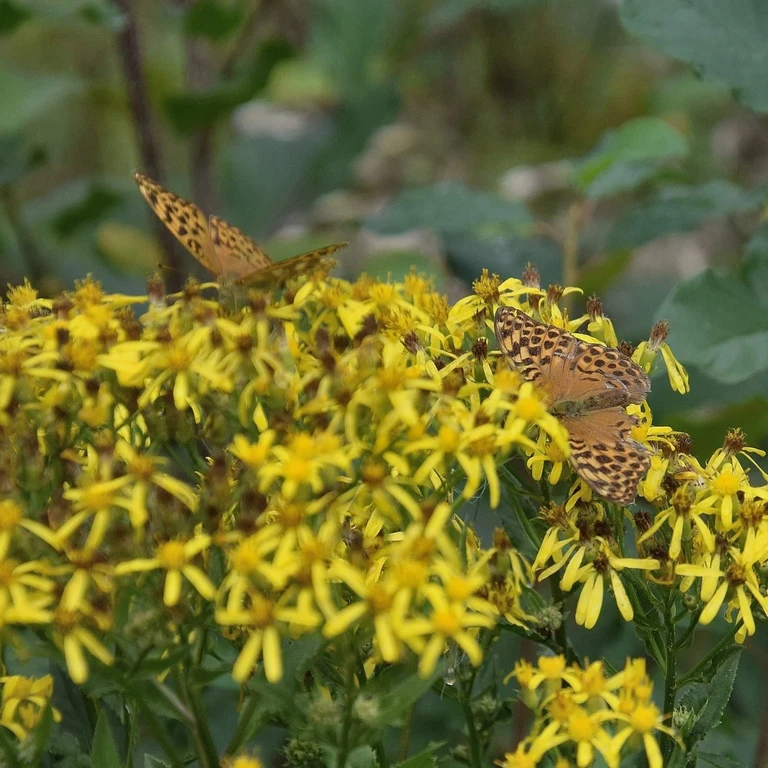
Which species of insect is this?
Argynnis paphia
